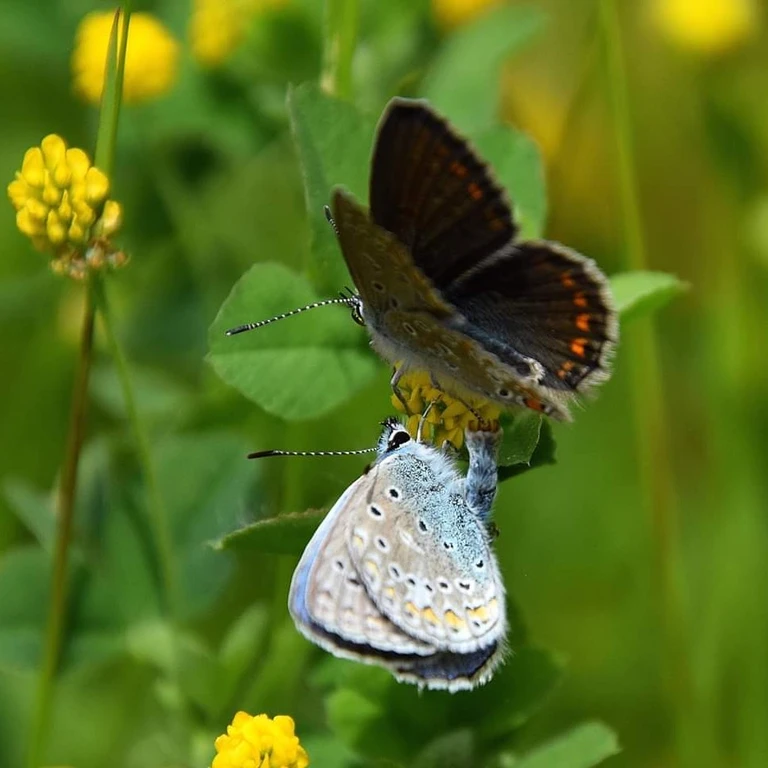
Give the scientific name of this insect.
Polyommatus icarus
